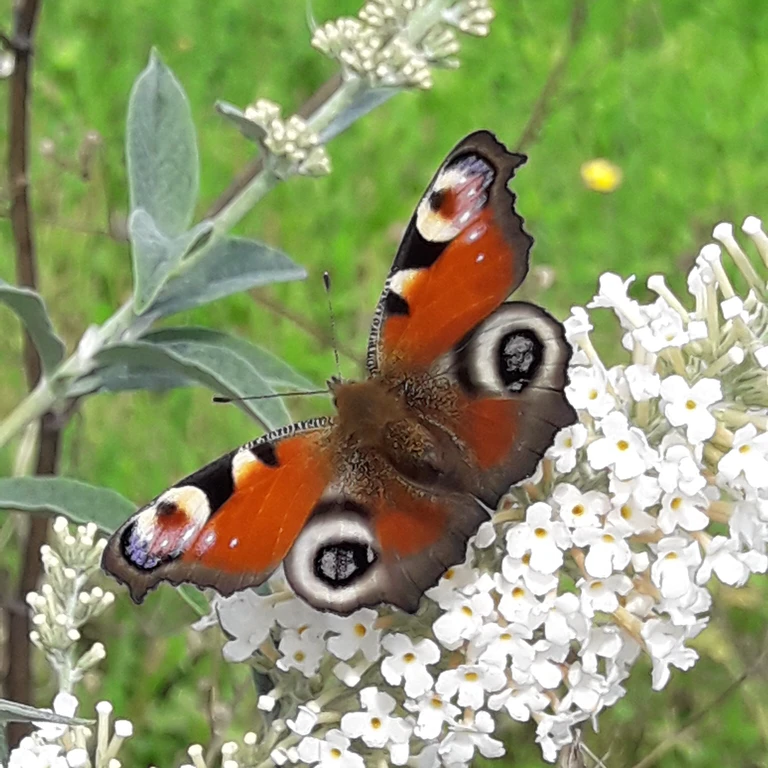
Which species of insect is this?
Aglais io
